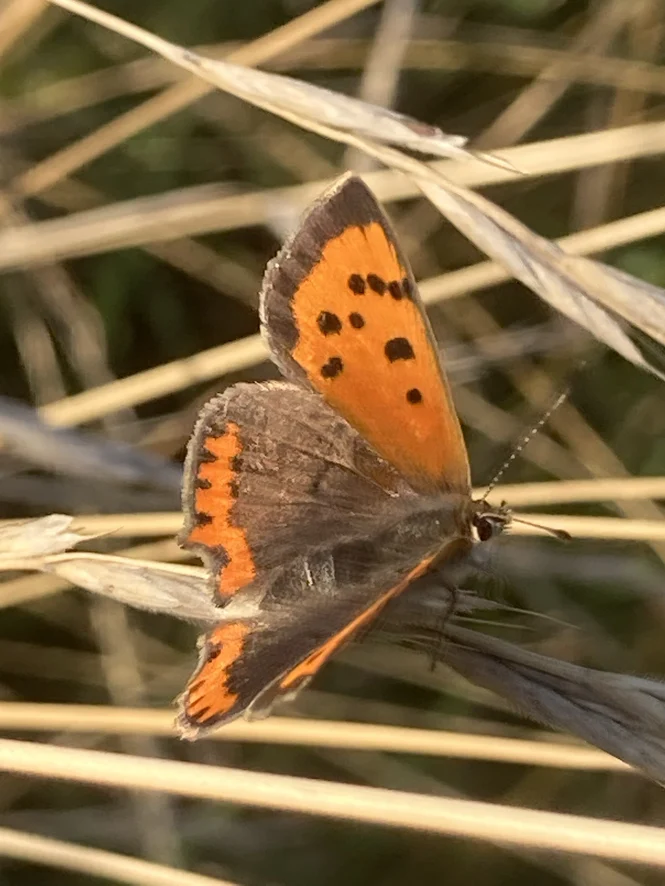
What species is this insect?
Lycaena phlaeas
